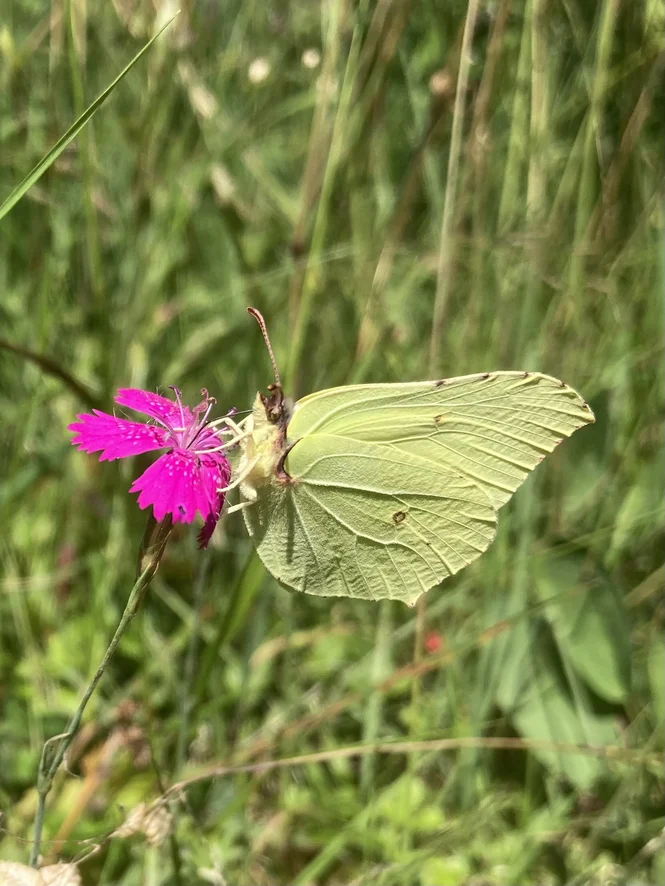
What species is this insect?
Gonepteryx rhamni
